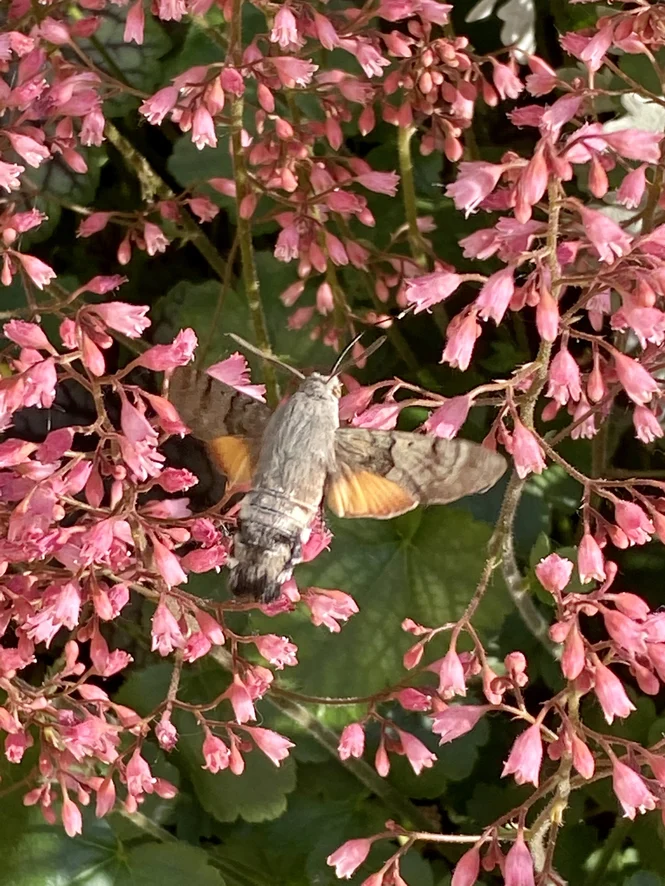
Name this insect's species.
Macroglossum stellatarum
